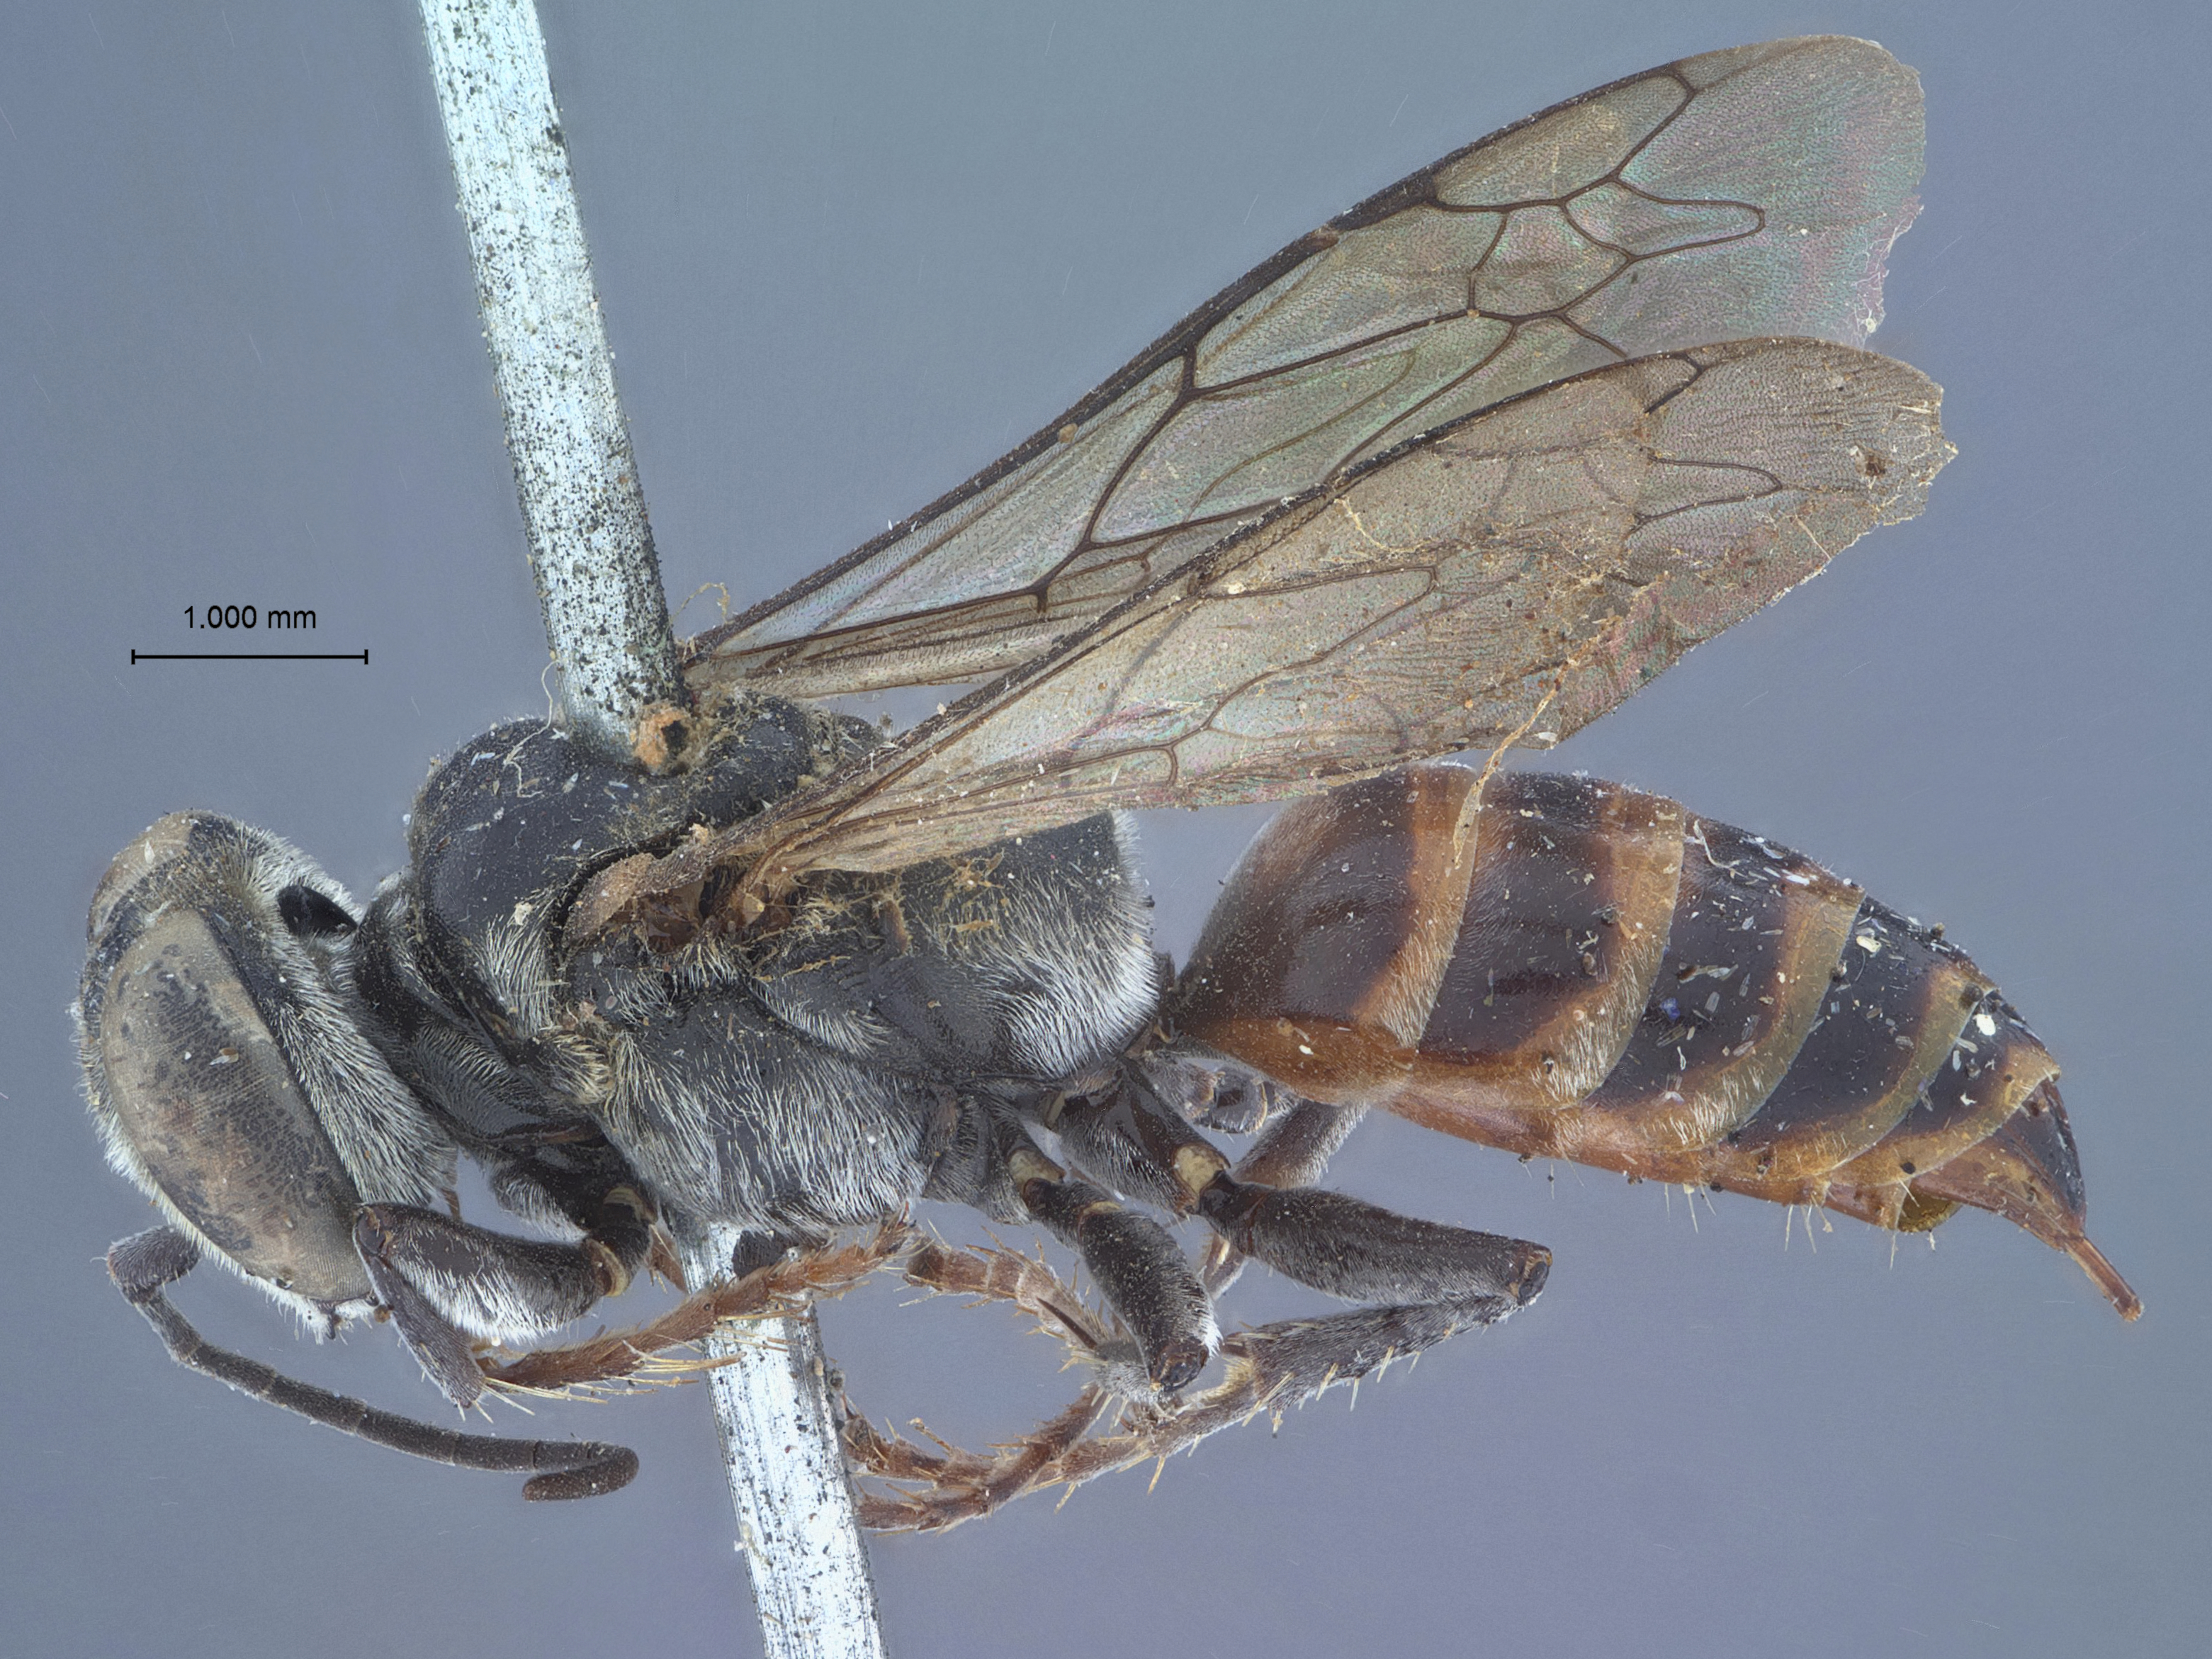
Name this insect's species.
Tachysphex galapagensis
